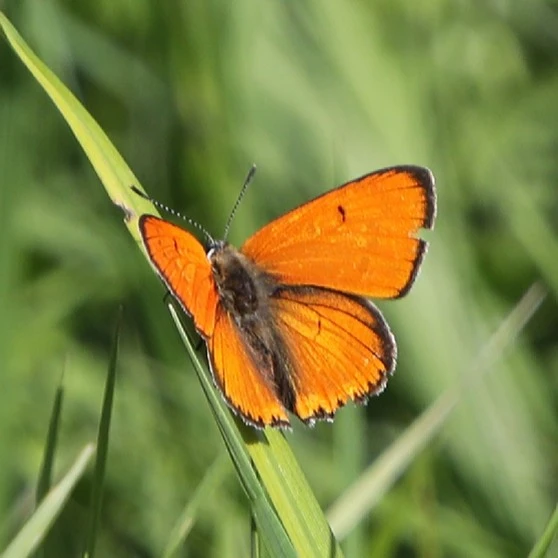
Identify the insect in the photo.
Lycaena dispar
